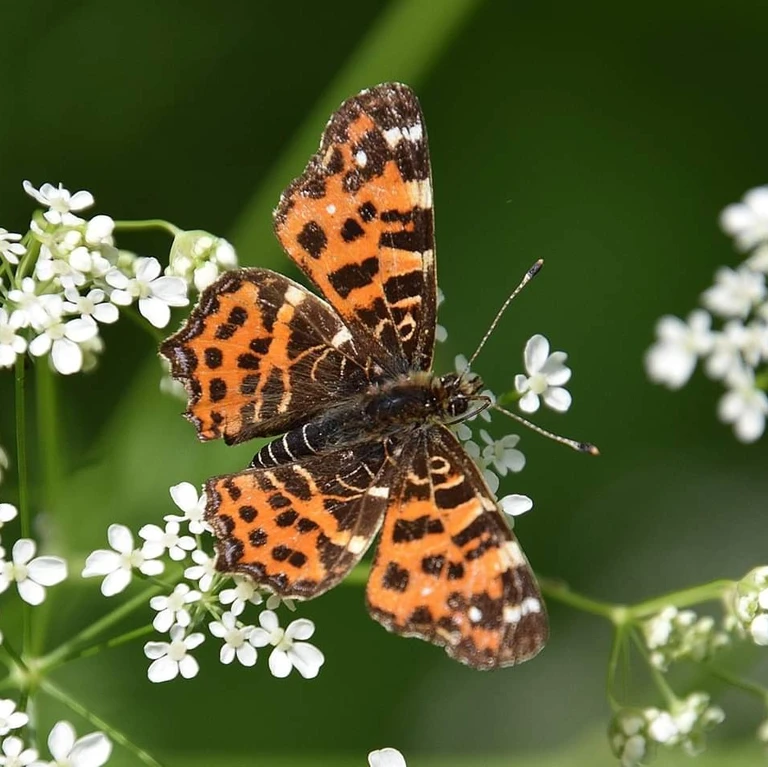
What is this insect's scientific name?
Araschnia levana
